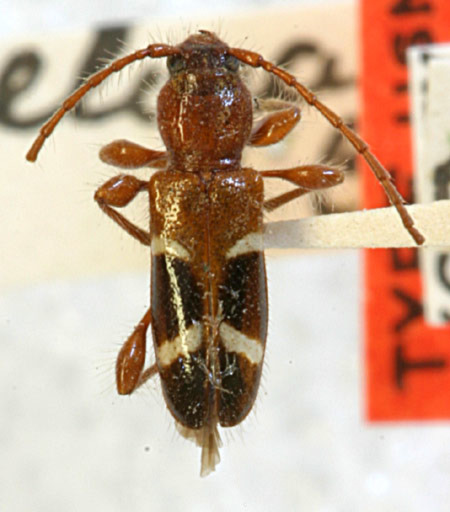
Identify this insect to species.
Phymatodes nitidus (also Phymatodina elegans)
